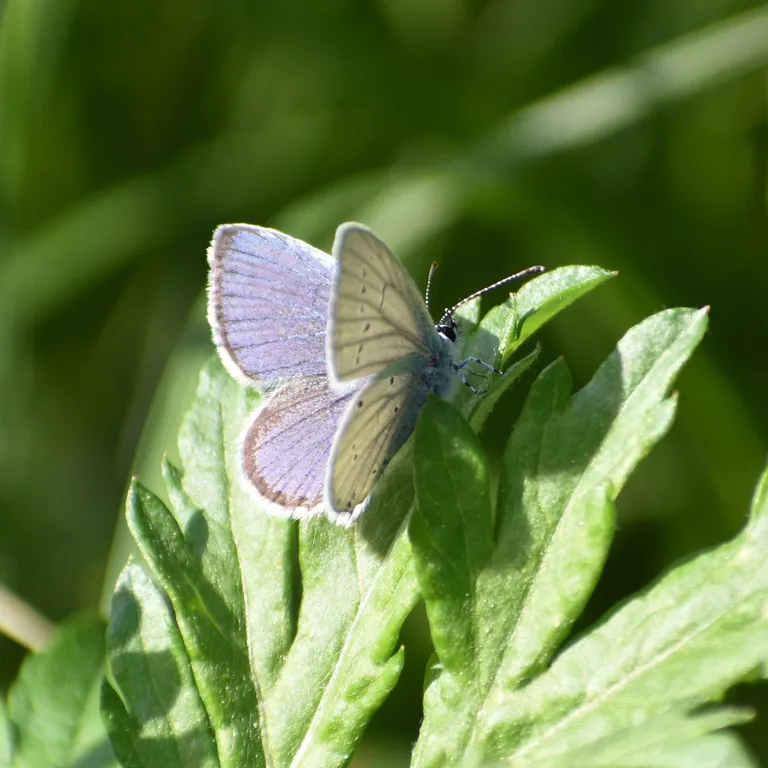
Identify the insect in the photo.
Cupido decolorata (also Elkalyce decolorata)
